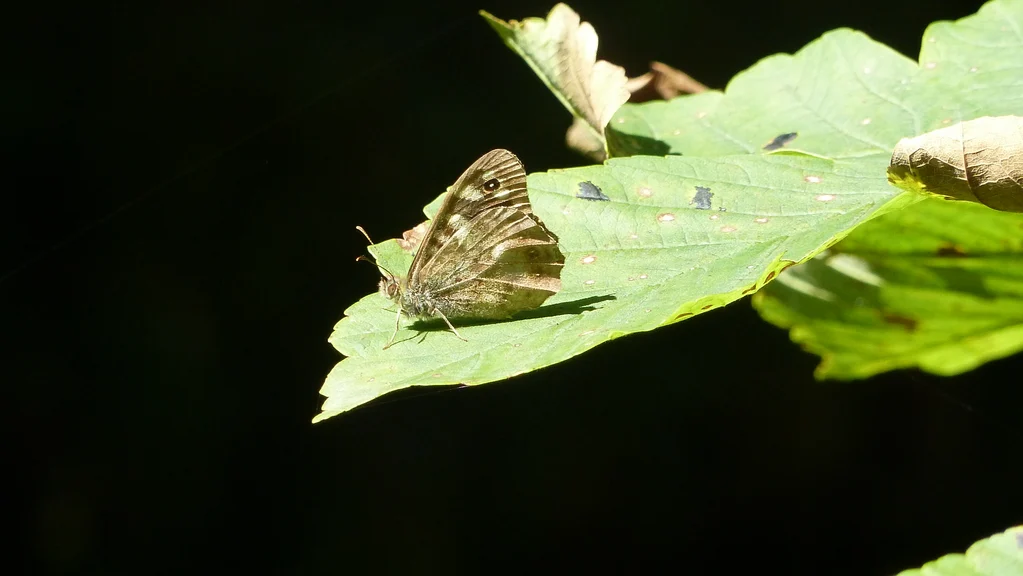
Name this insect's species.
Pararge aegeria
